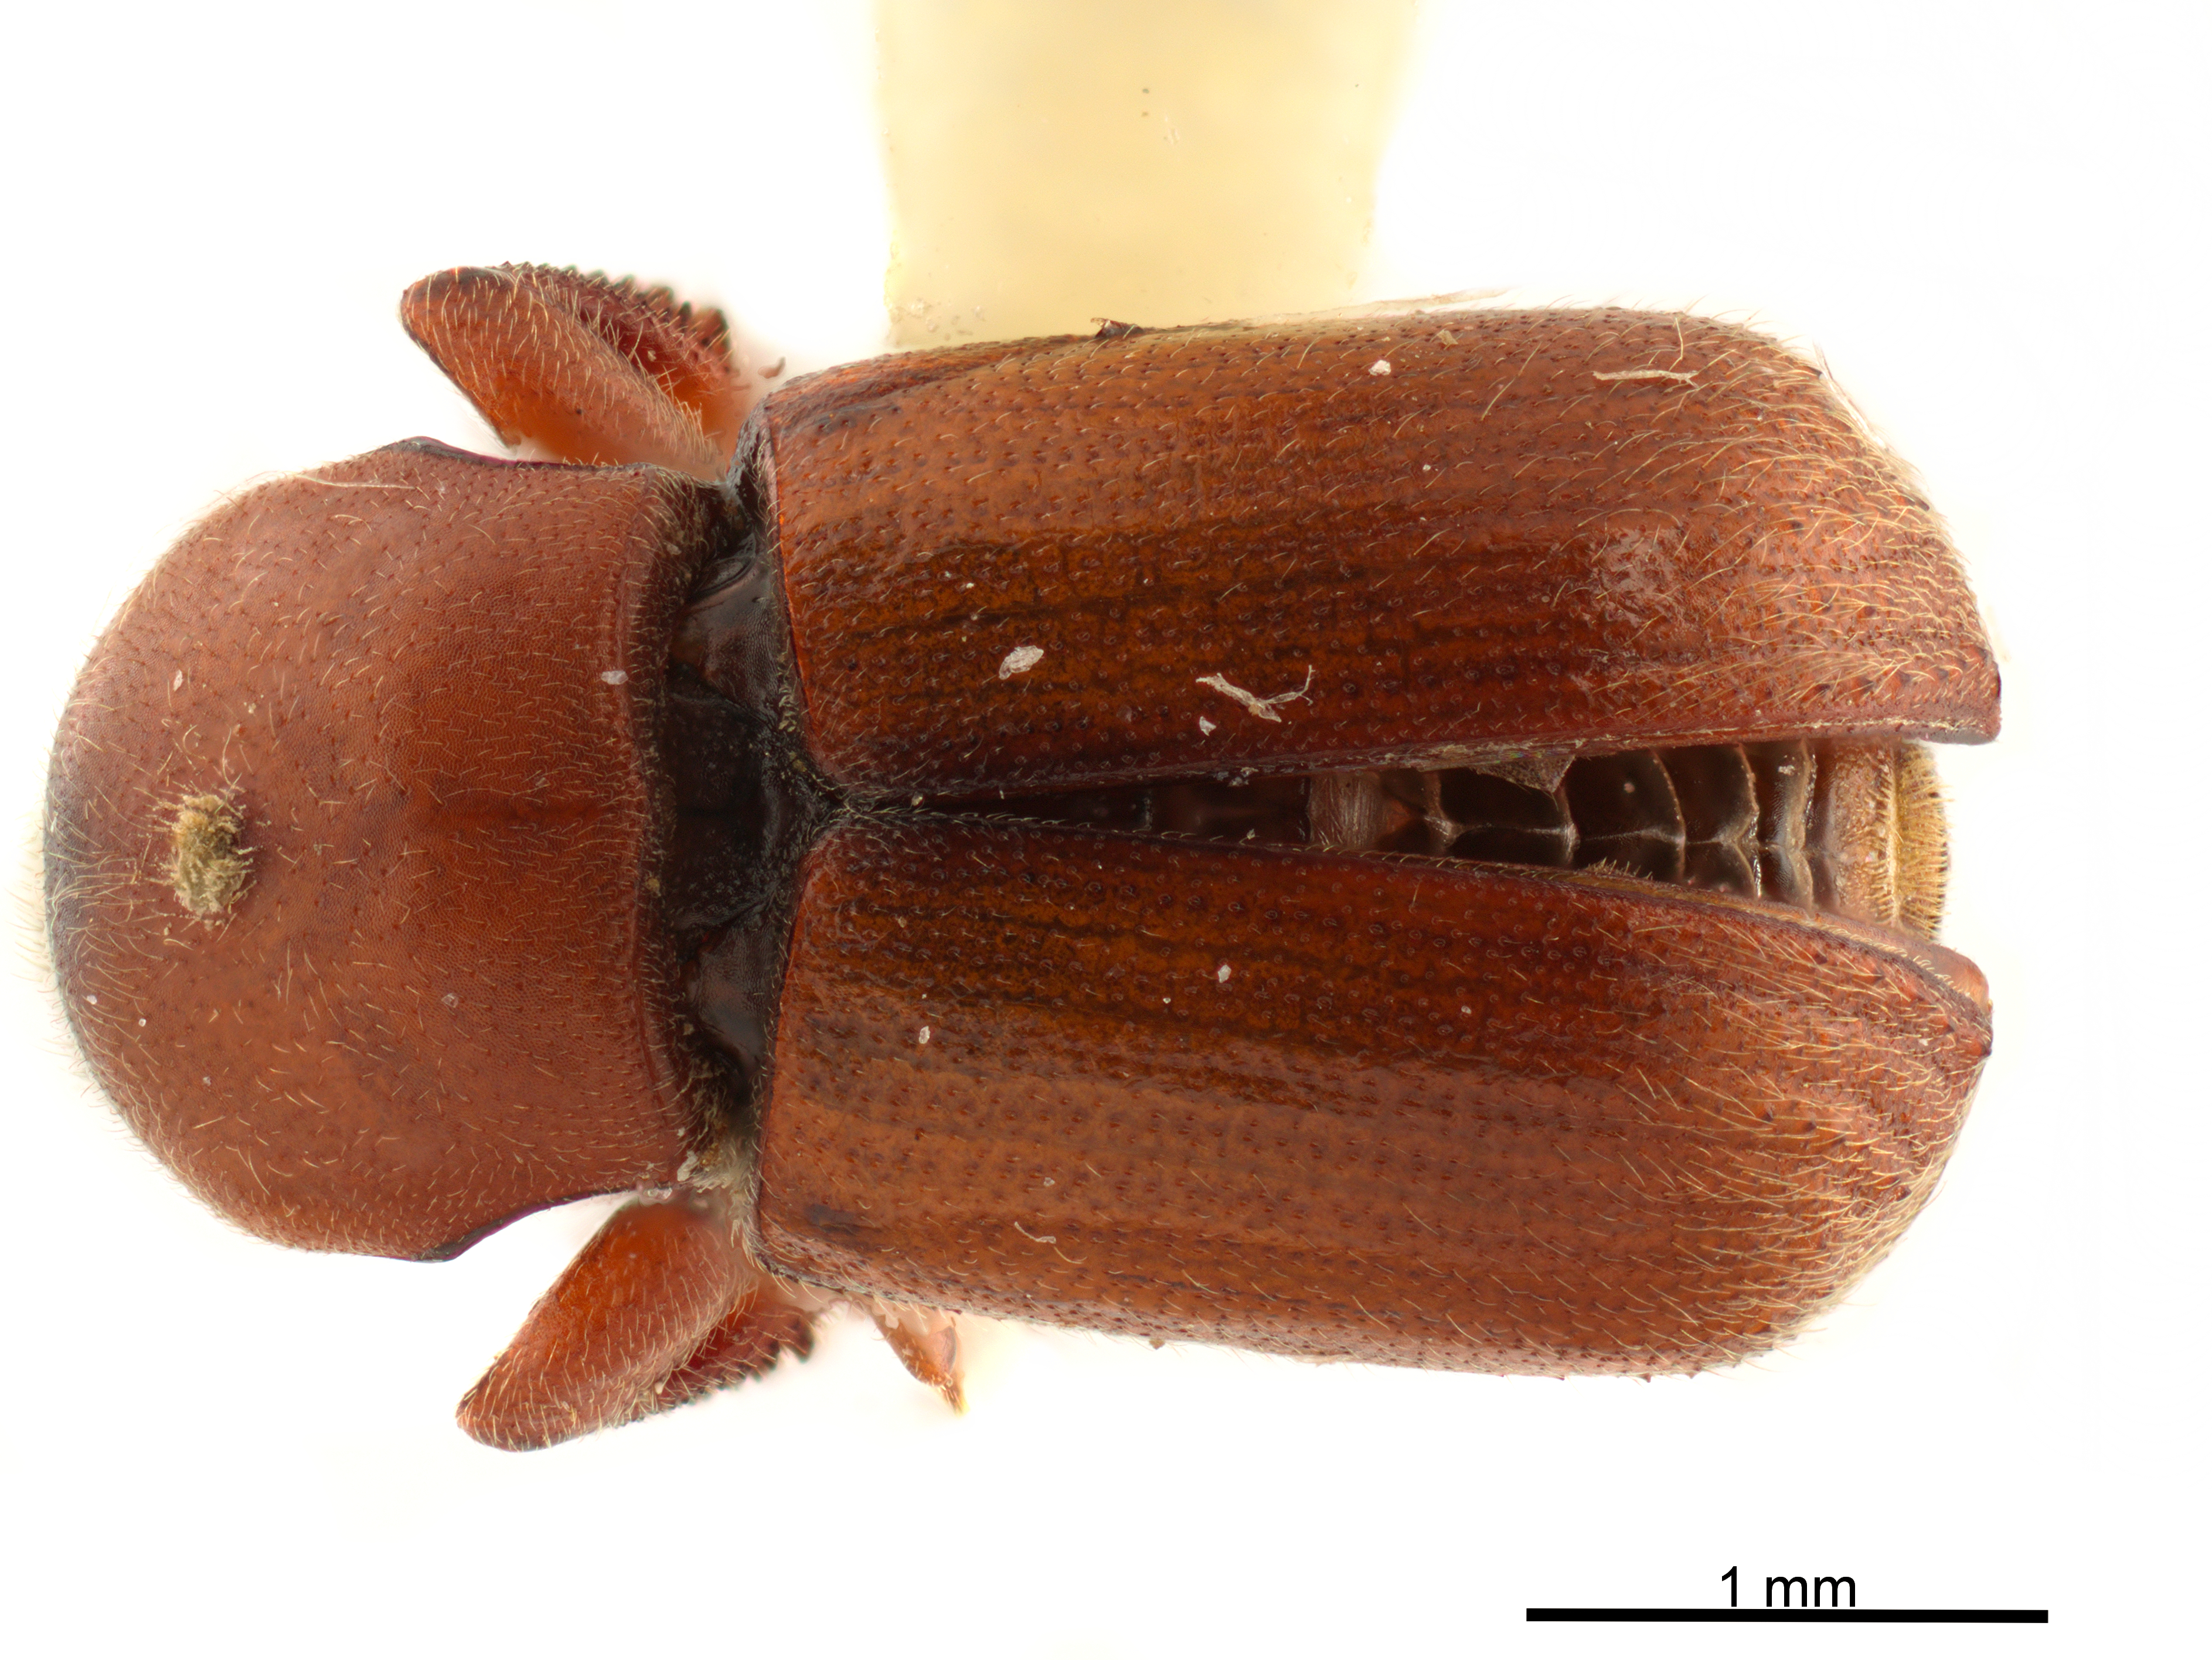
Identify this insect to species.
Scolytoplatypus tycon
